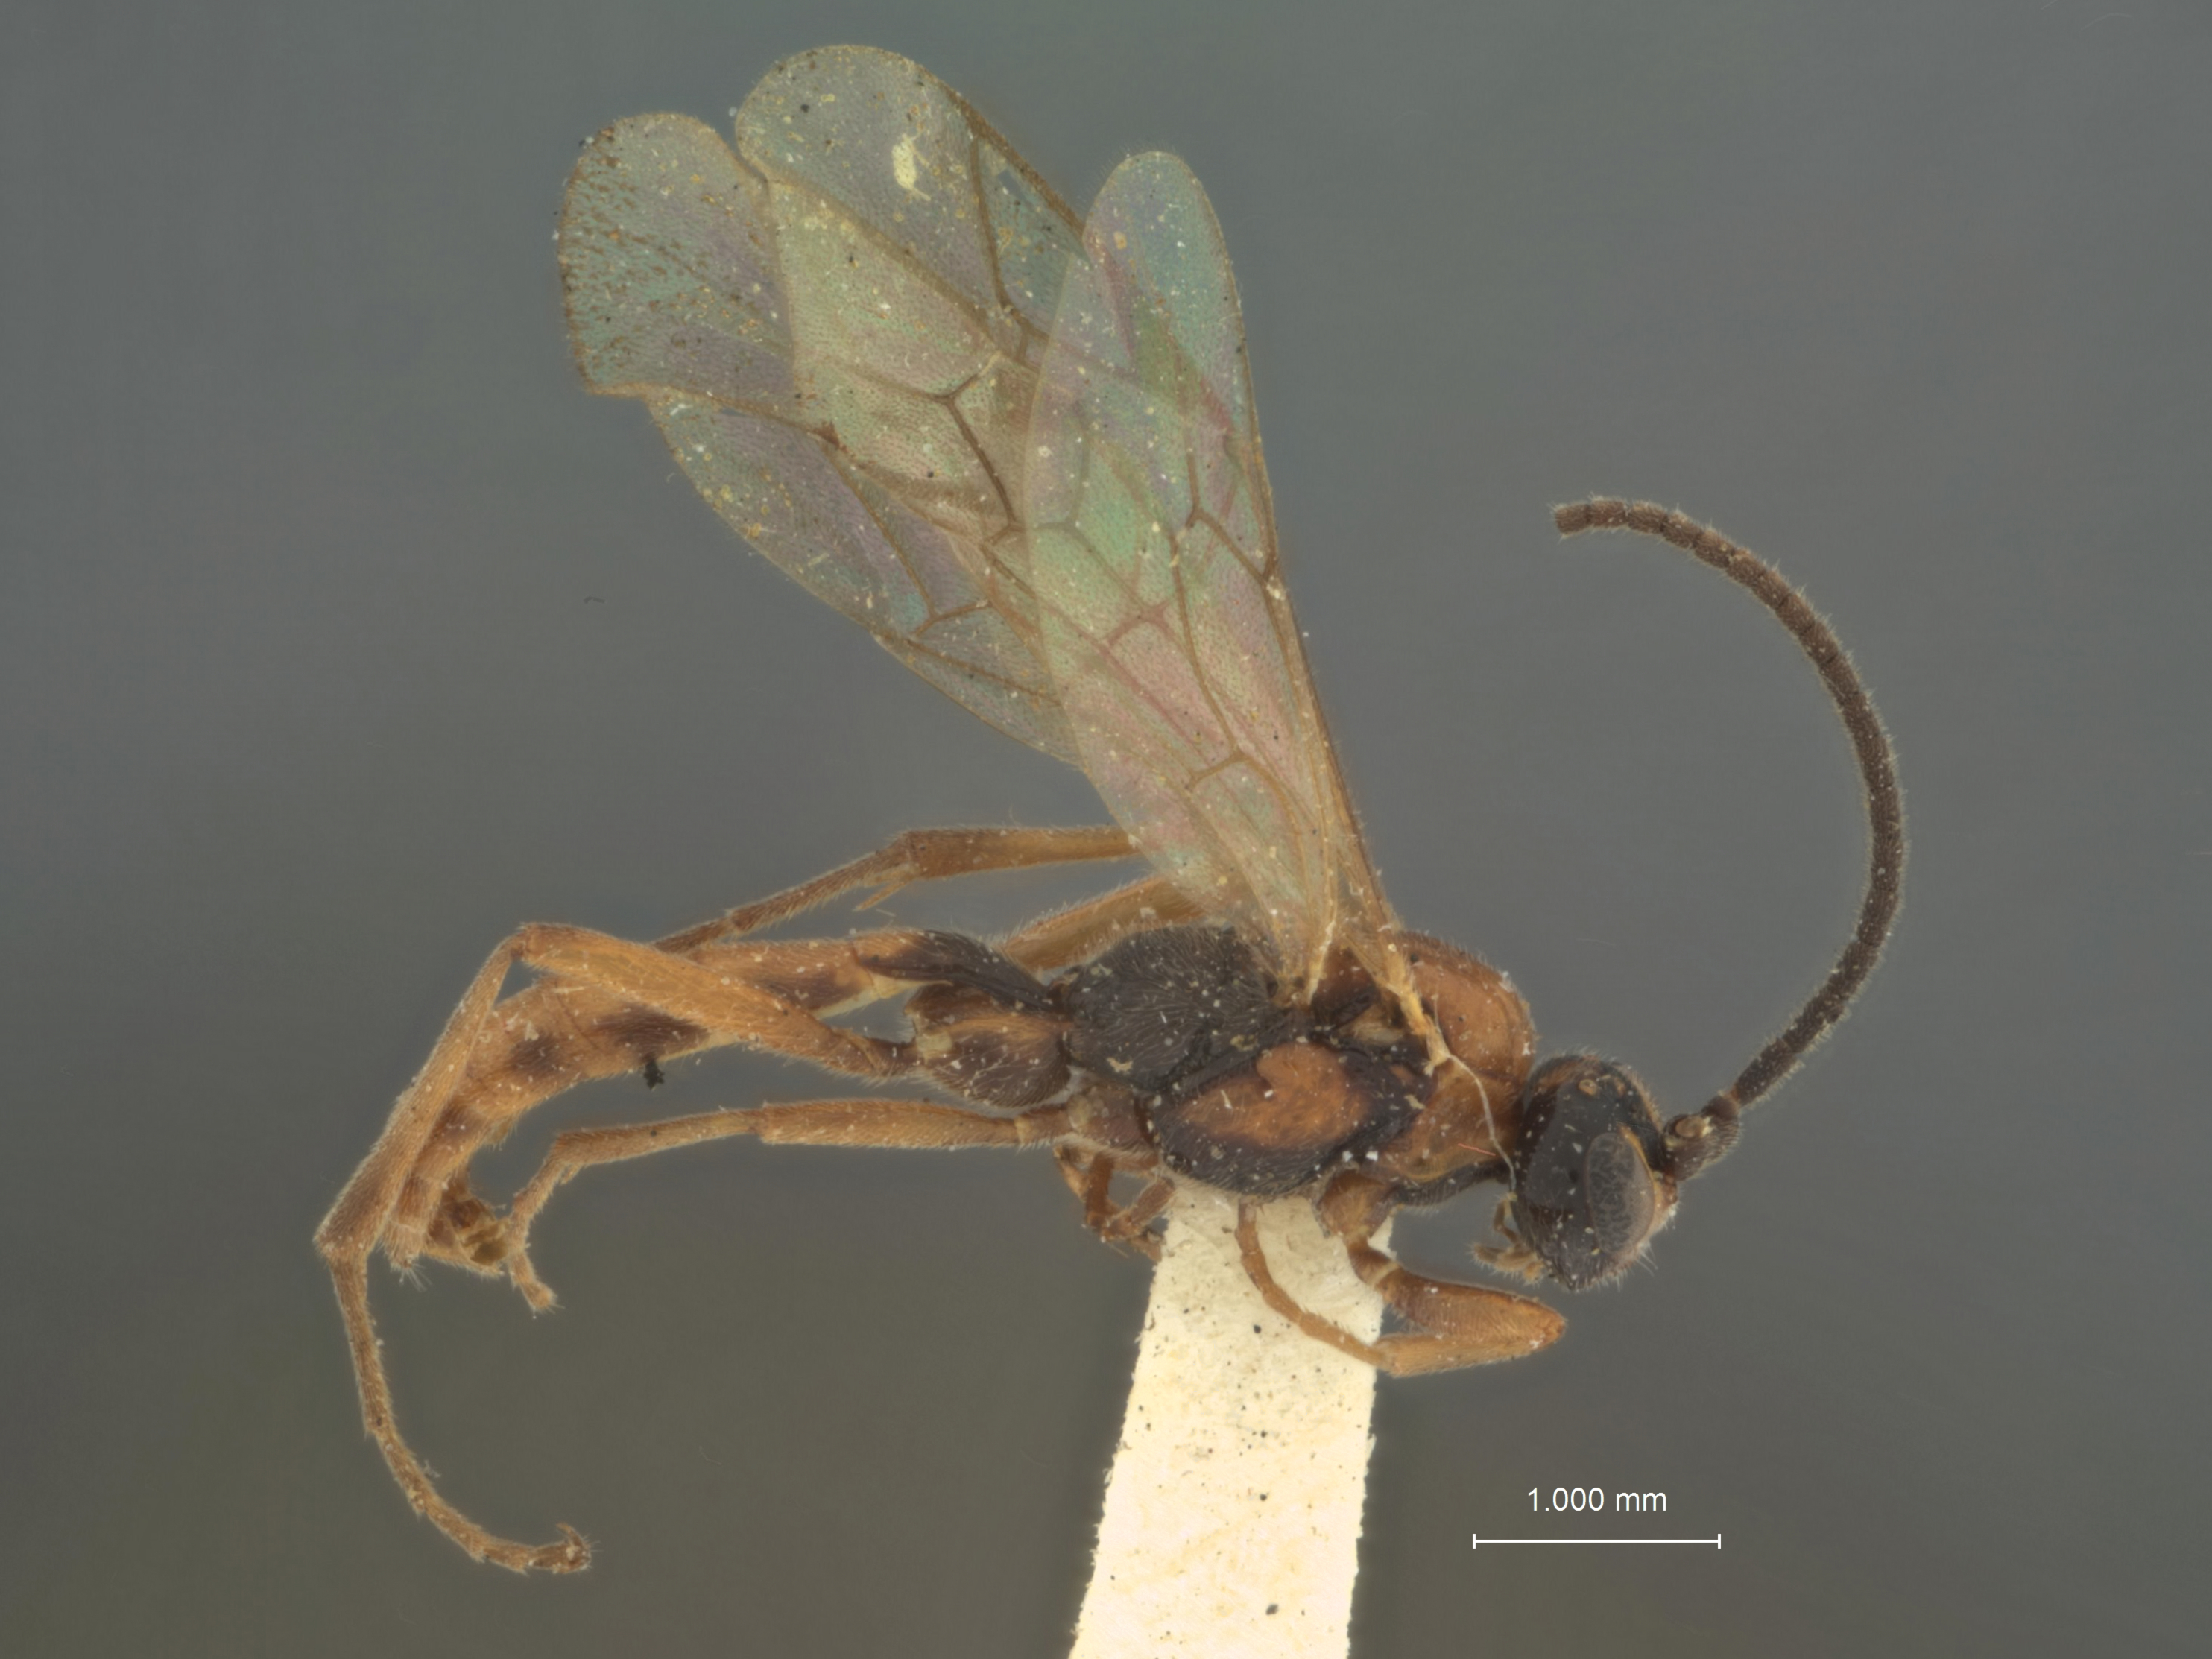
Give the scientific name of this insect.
Centeterus dorsator
